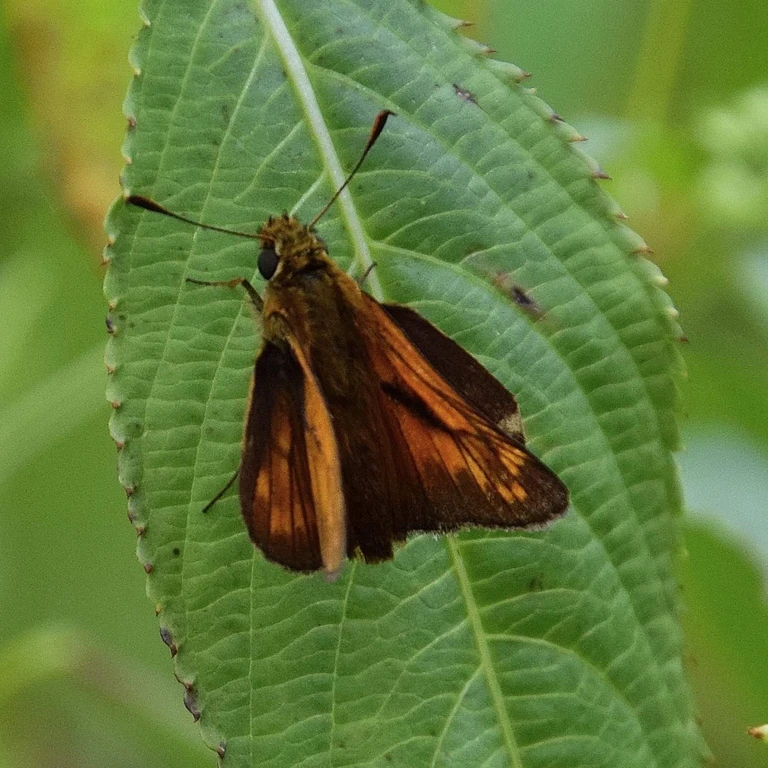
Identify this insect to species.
Ochlodes sylvanus (also Ochlodes venata)
